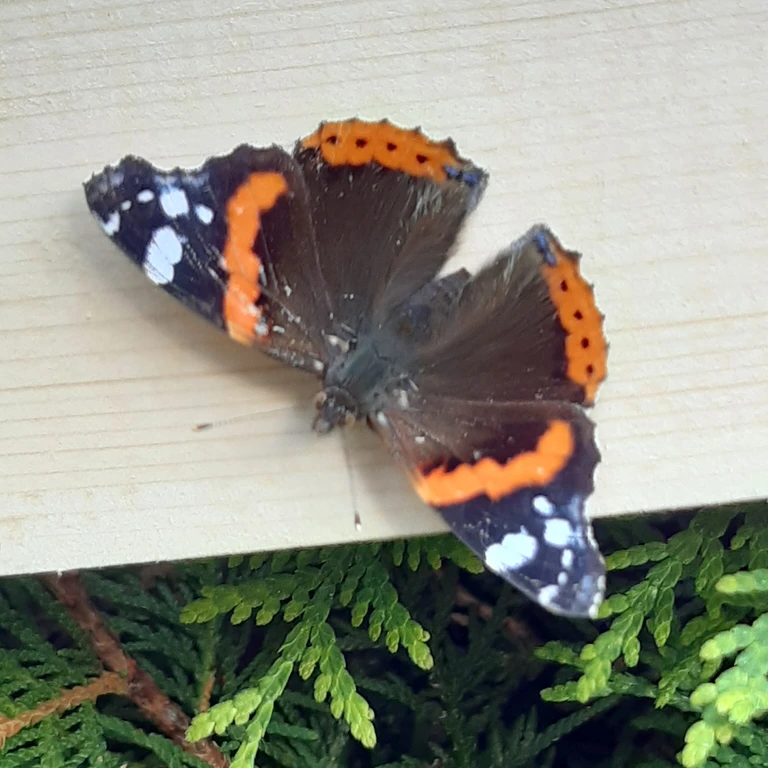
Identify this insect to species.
Vanessa atalanta
